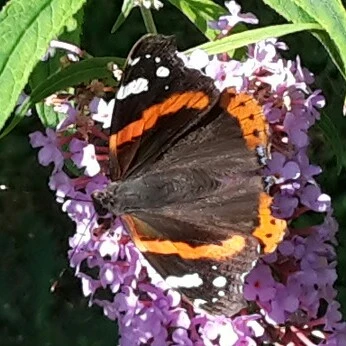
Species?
Vanessa atalanta
